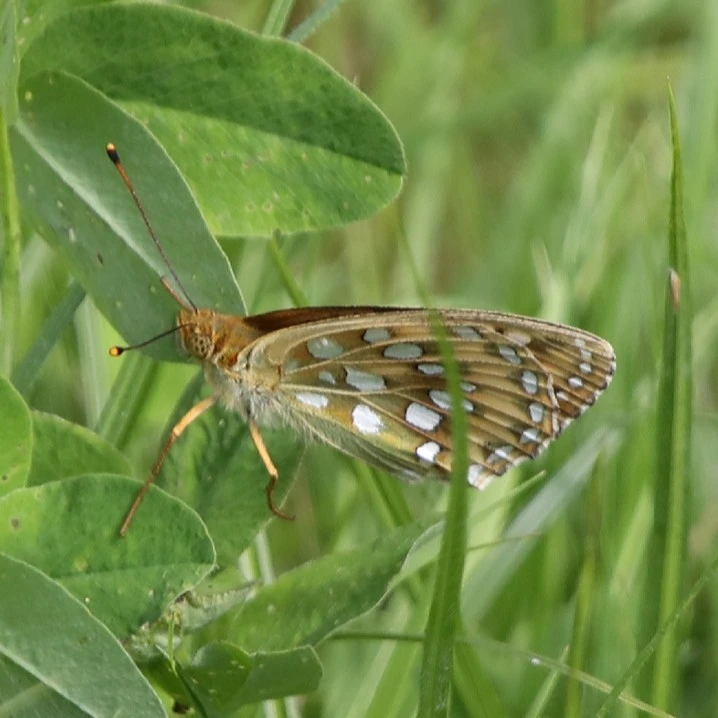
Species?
Speyeria aglaja
